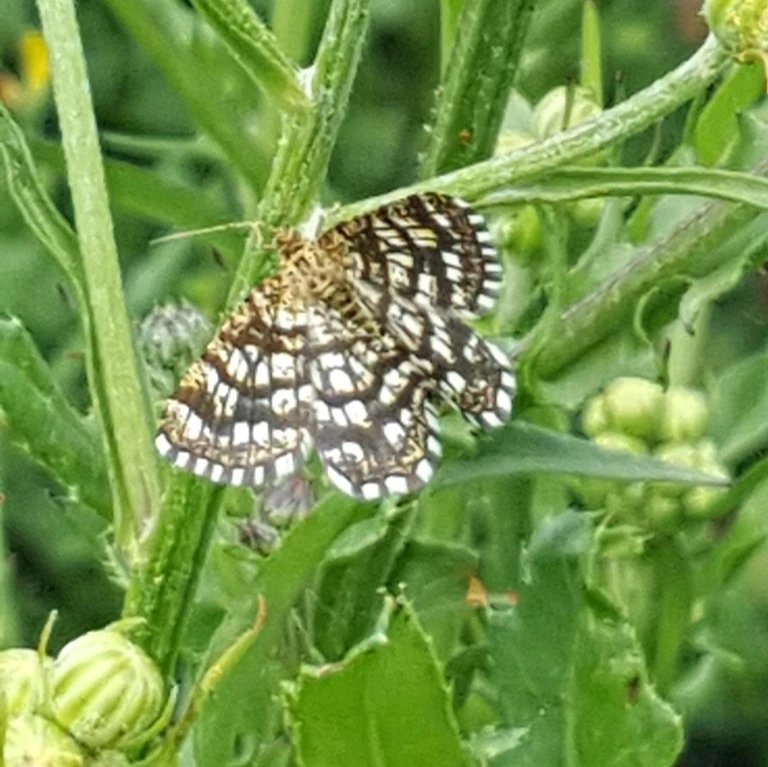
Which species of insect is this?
Chiasmia clathrata
